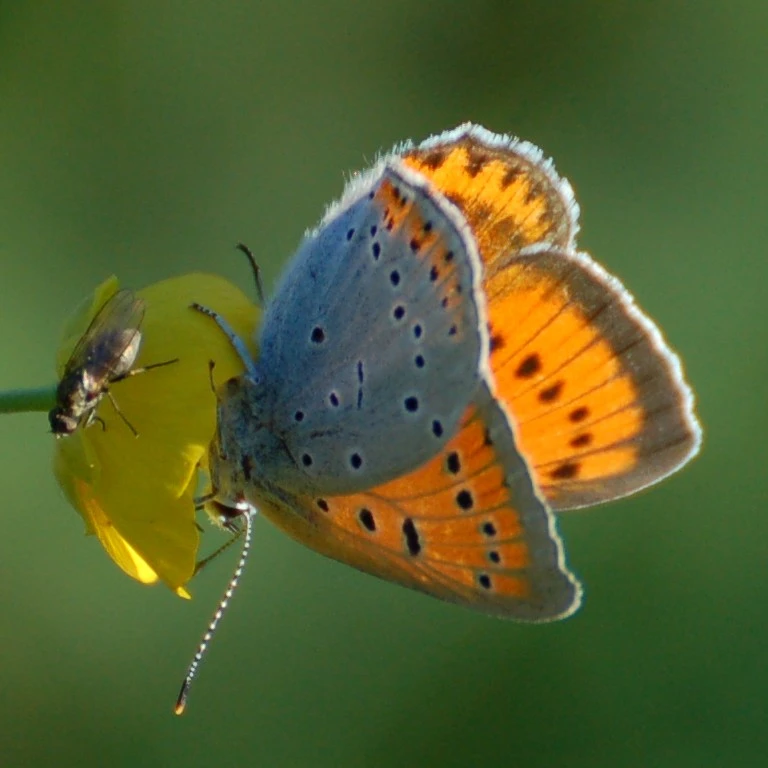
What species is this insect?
Lycaena dispar
